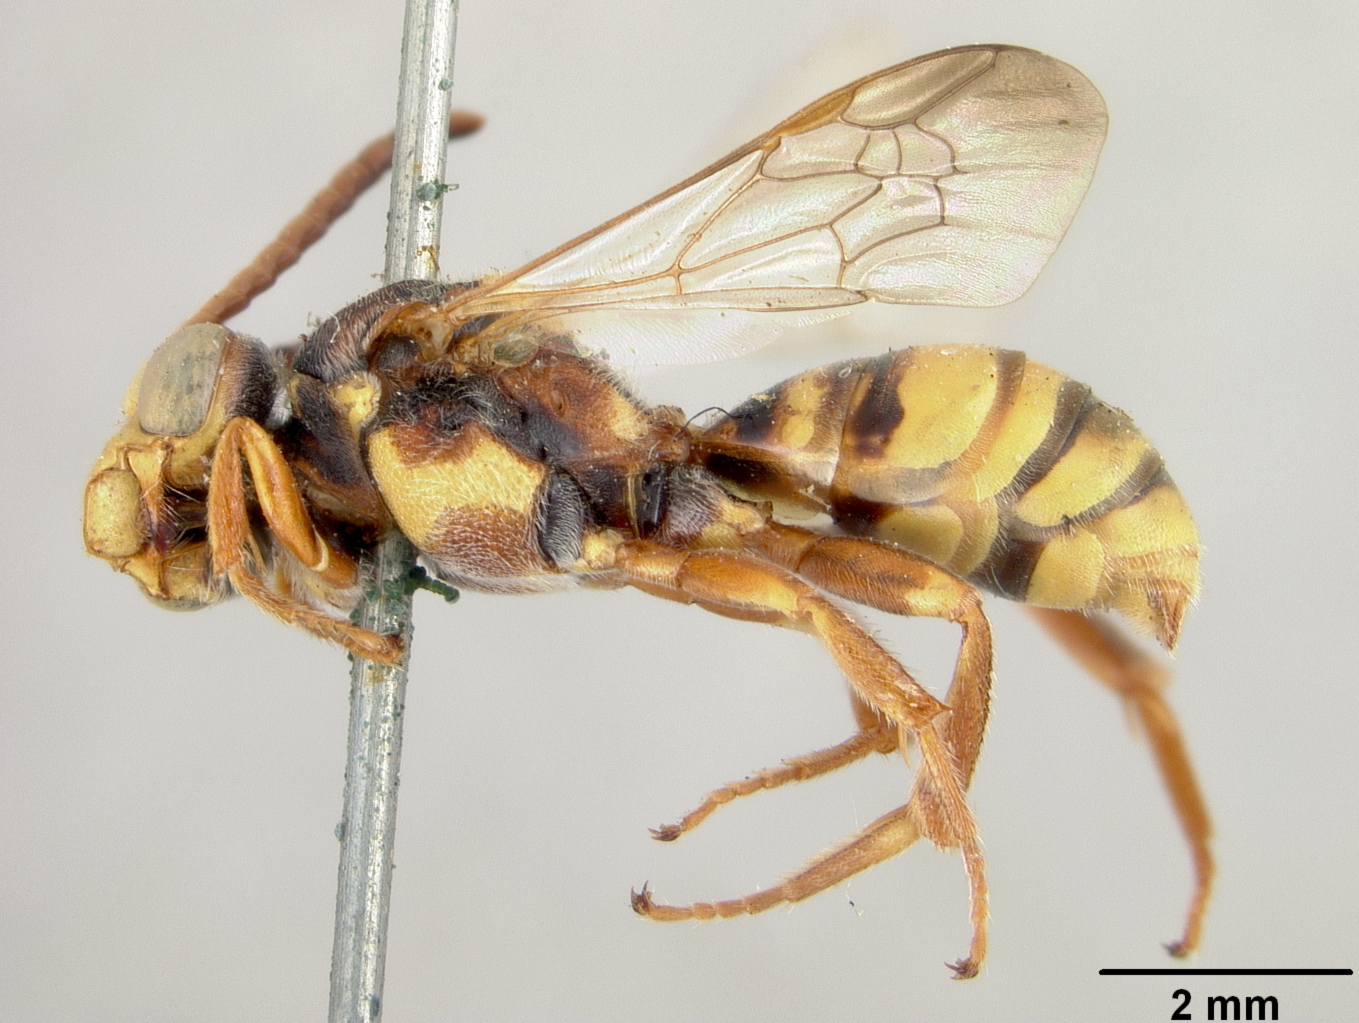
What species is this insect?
Nomada arizonica
